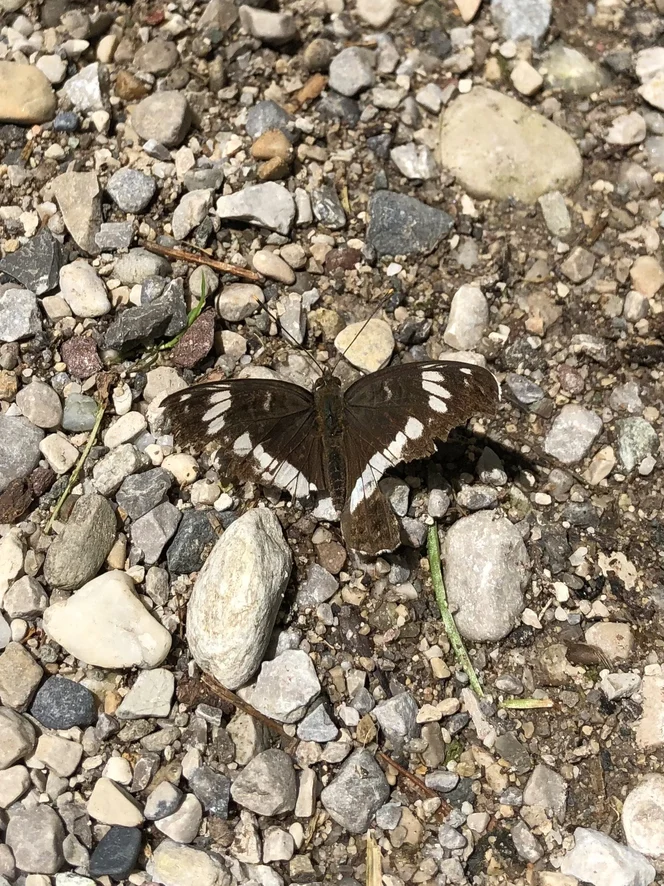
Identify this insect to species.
Limenitis camilla (also Ladoga camilla)
